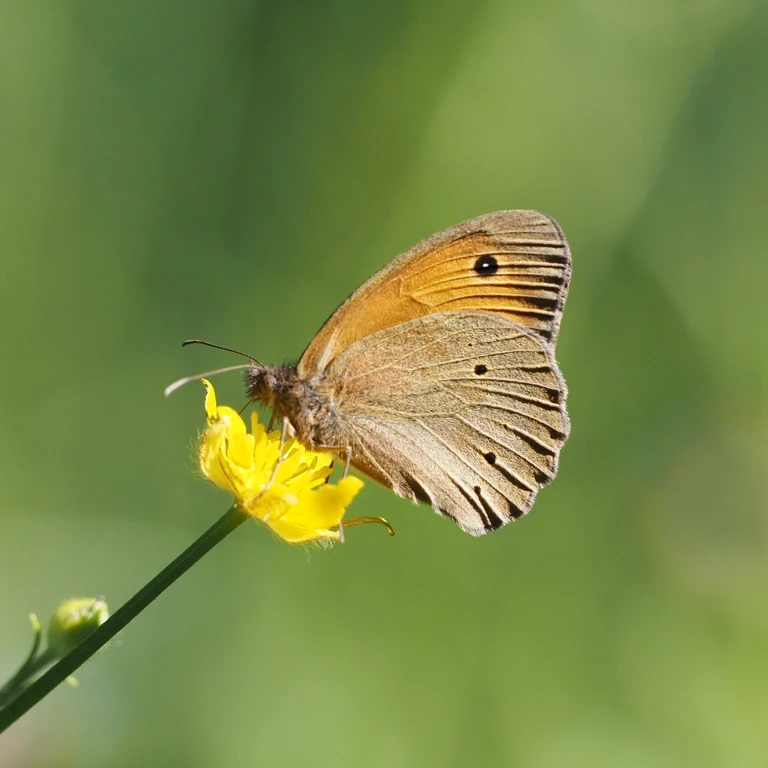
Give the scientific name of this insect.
Maniola jurtina
